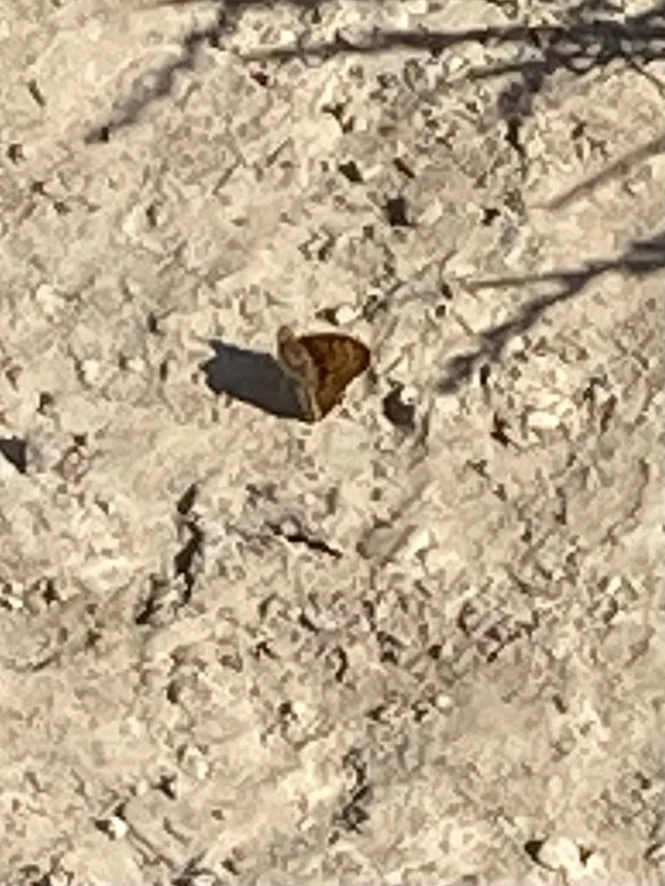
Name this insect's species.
Lasiommata megera (also Pararge megera)
